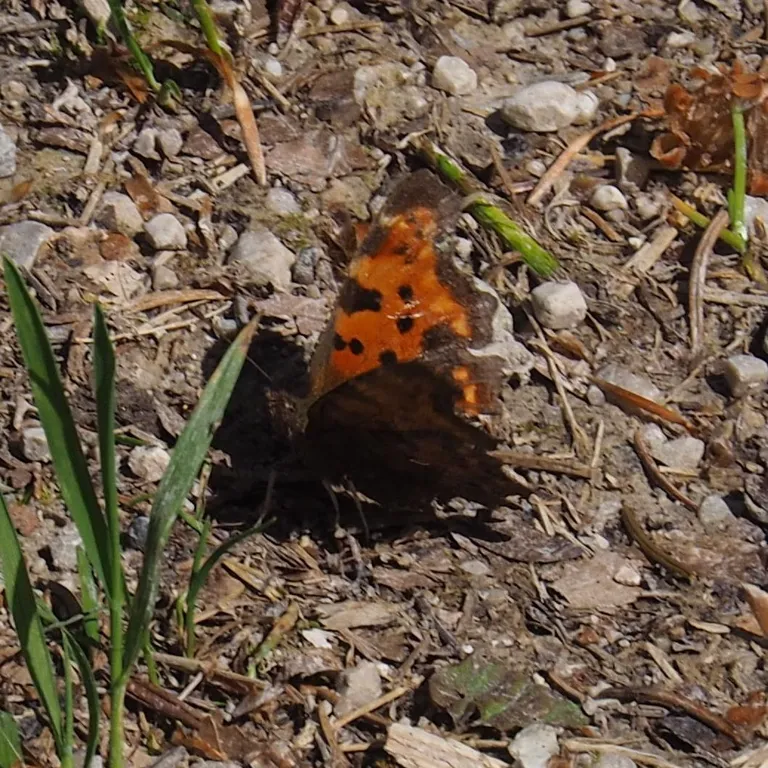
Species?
Polygonia c-album
